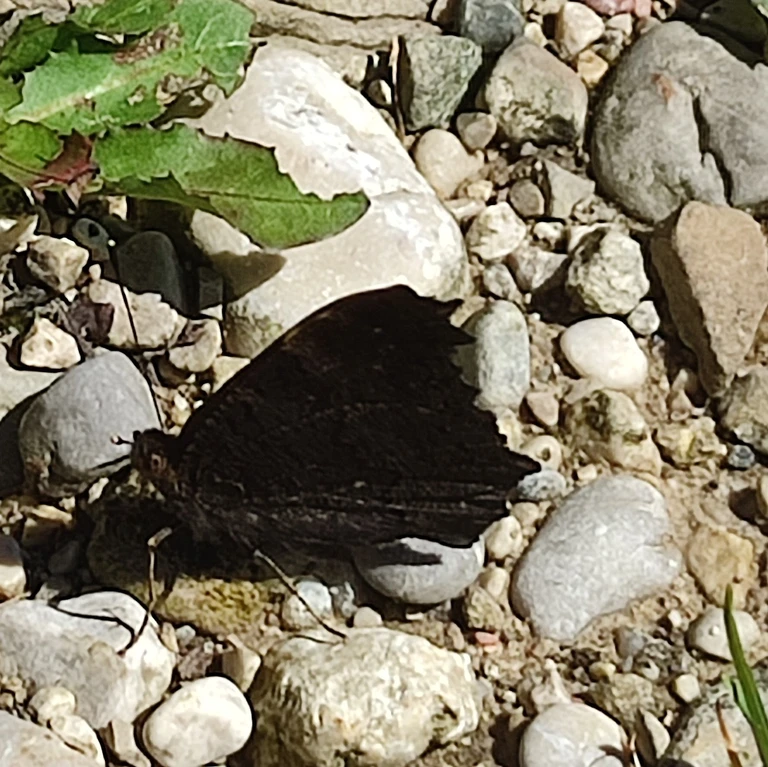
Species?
Aglais io
